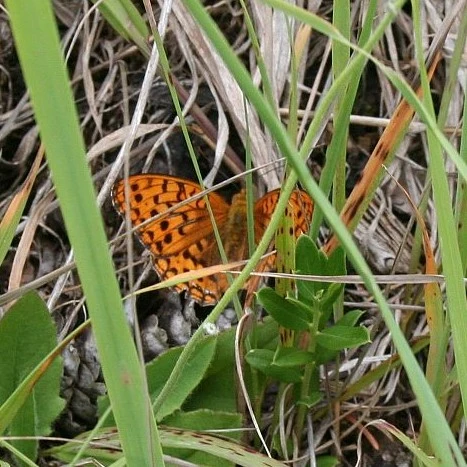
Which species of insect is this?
Fabriciana adippe
